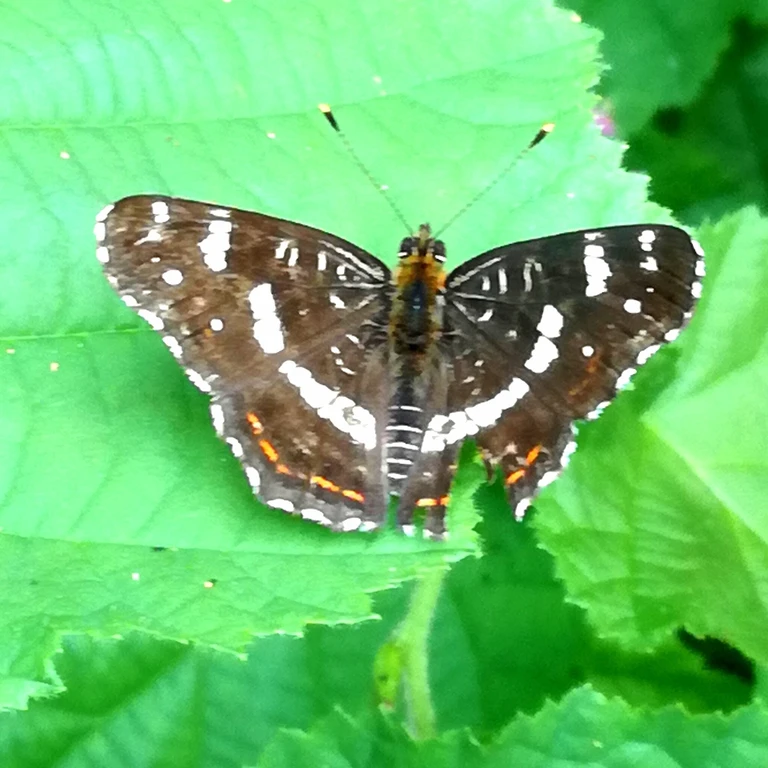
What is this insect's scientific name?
Araschnia levana
